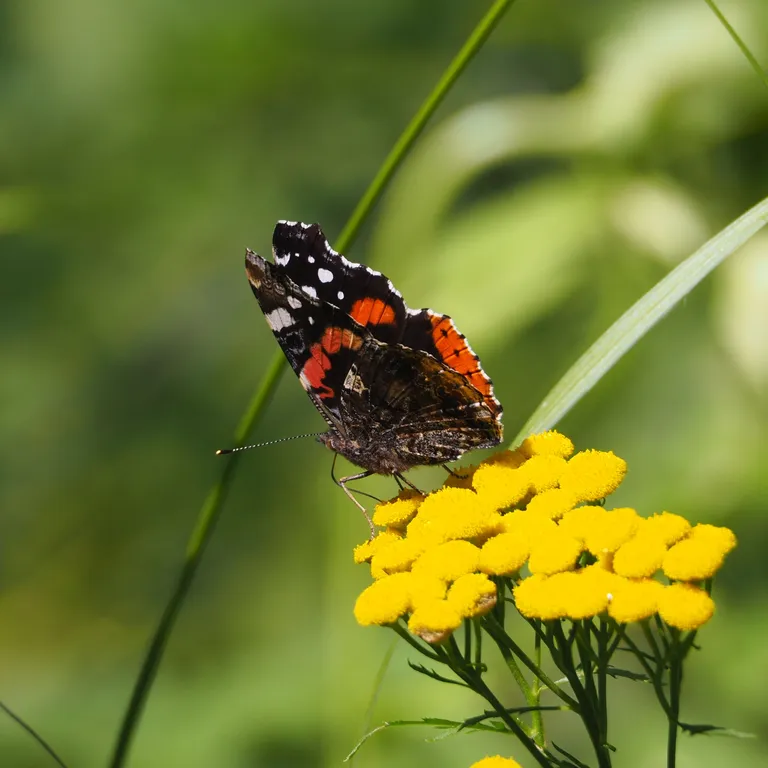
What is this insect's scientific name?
Vanessa atalanta
